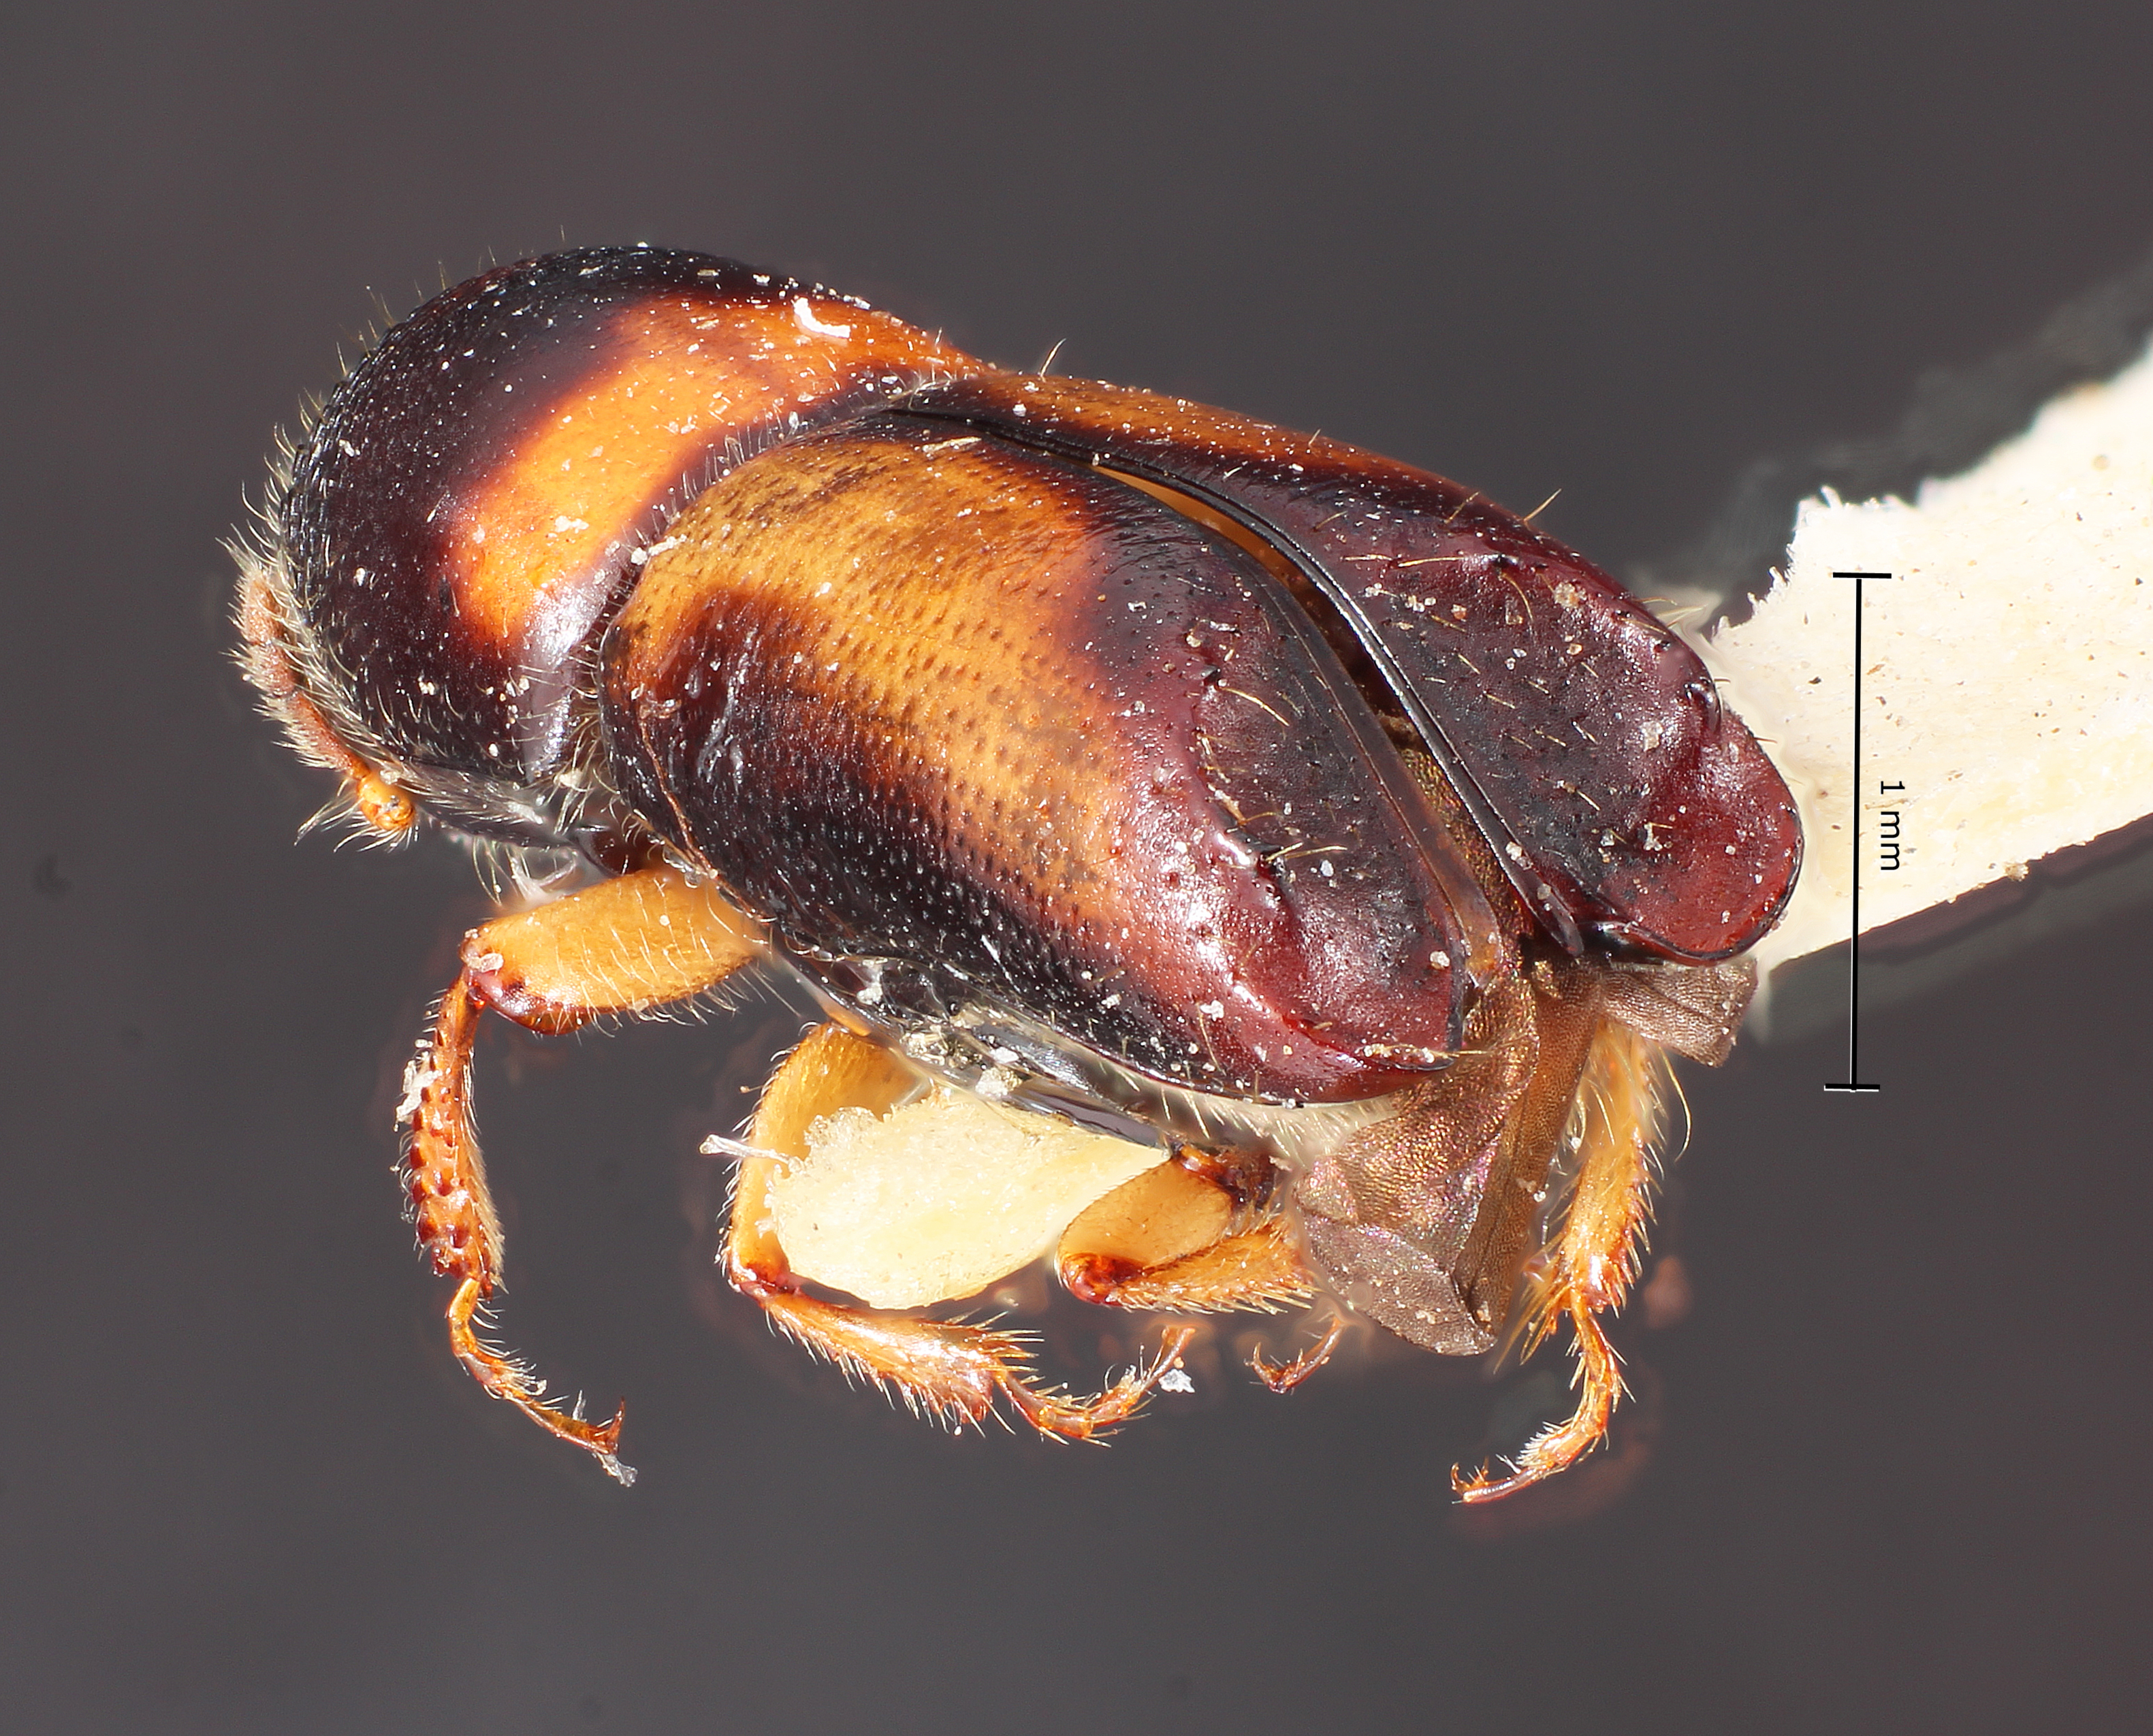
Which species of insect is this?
Monarthrum intermedium
